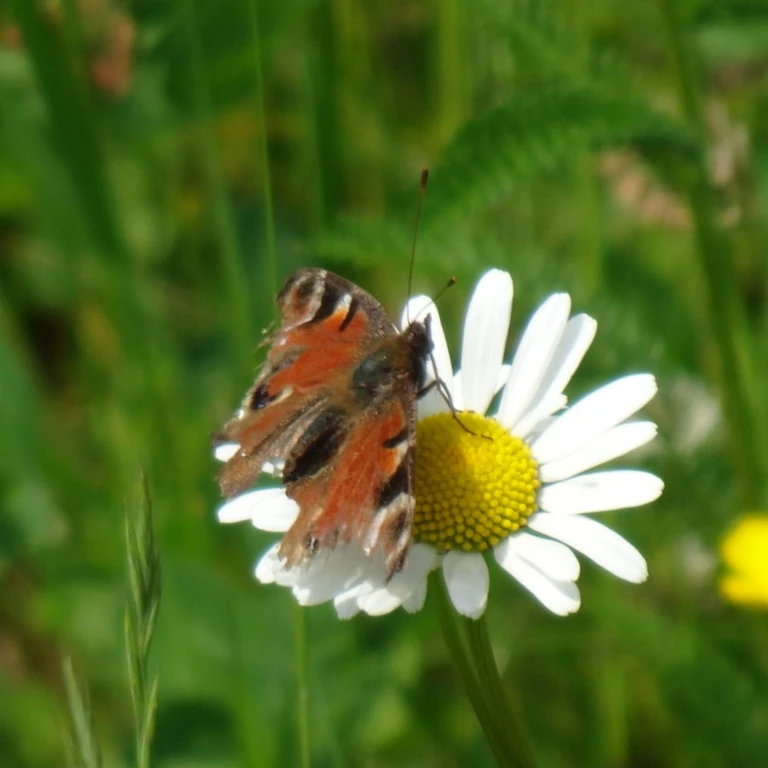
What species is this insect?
Aglais io
